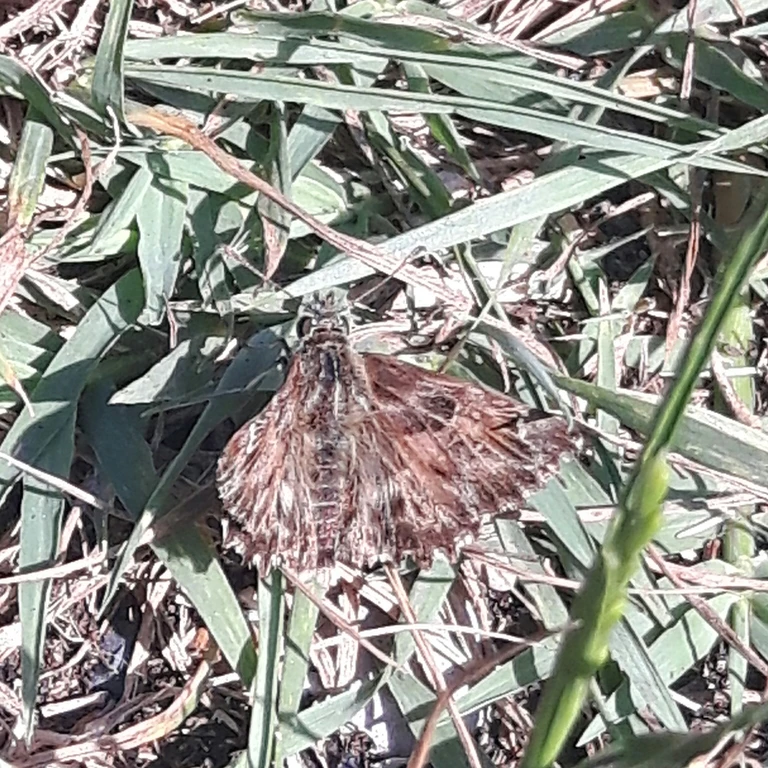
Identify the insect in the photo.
Carcharodus alceae
